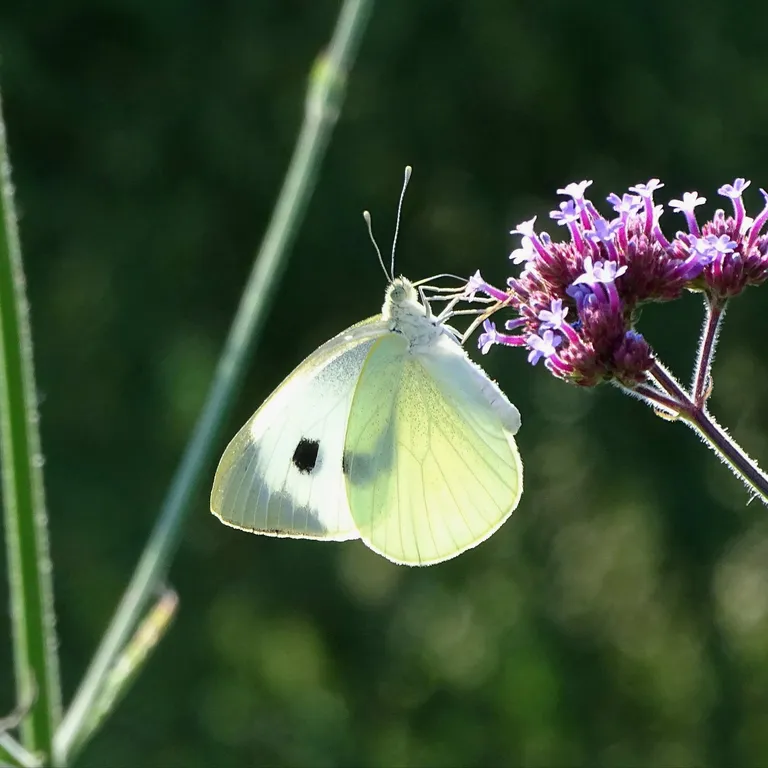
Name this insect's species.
Pieris brassicae
